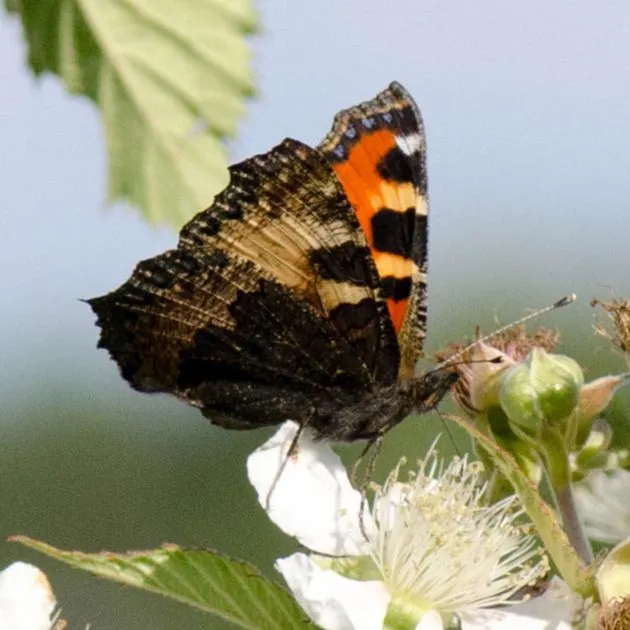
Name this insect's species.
Aglais urticae
